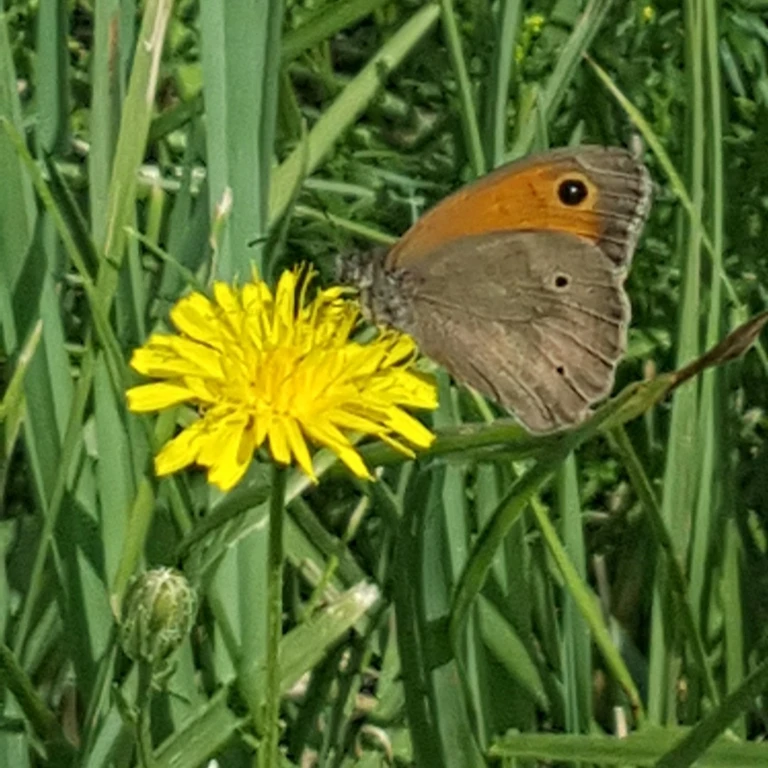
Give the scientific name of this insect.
Maniola jurtina
